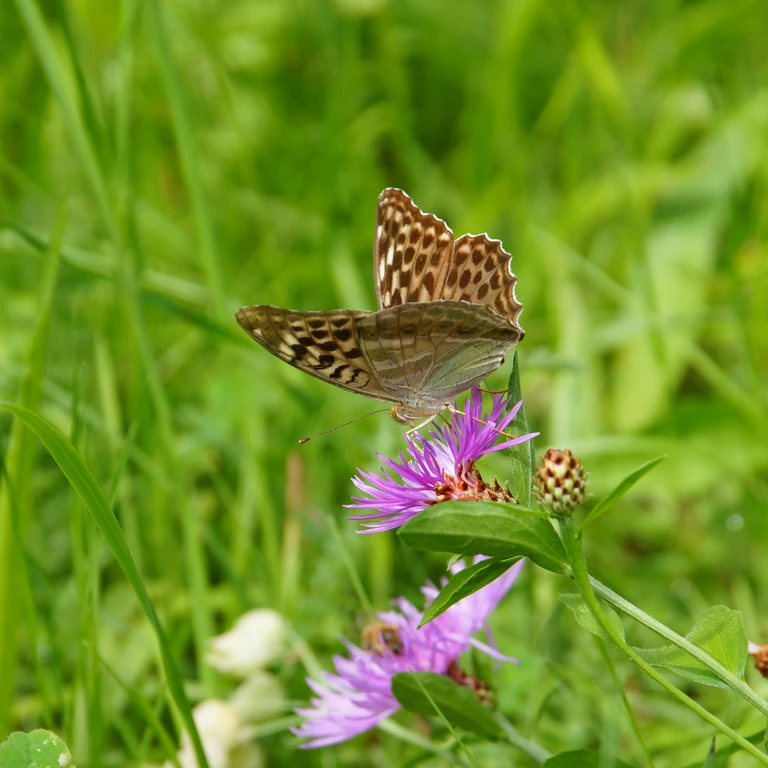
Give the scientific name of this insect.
Argynnis paphia
